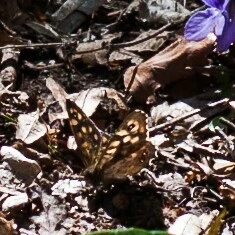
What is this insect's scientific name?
Pararge aegeria
